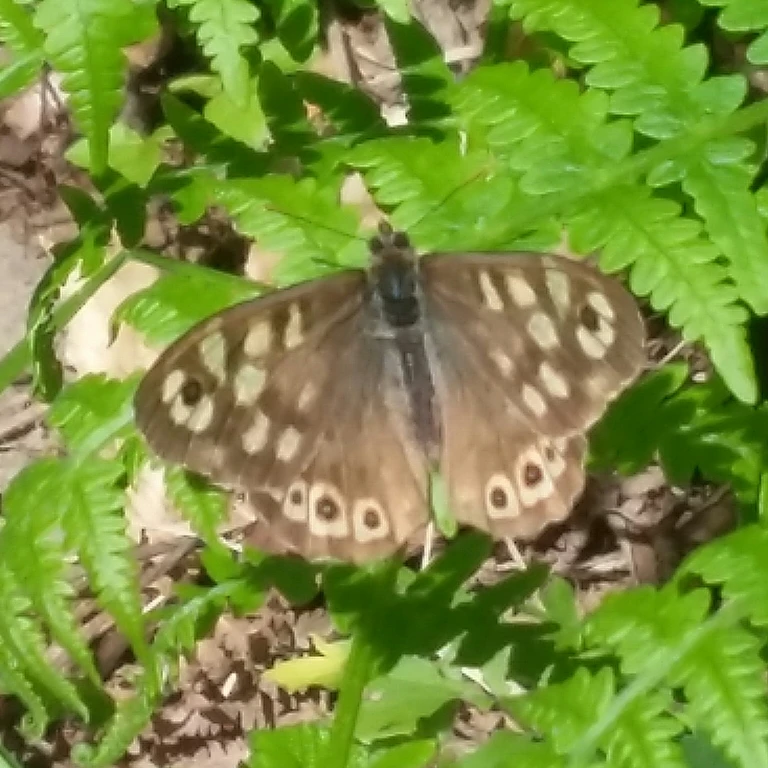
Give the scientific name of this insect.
Pararge aegeria
